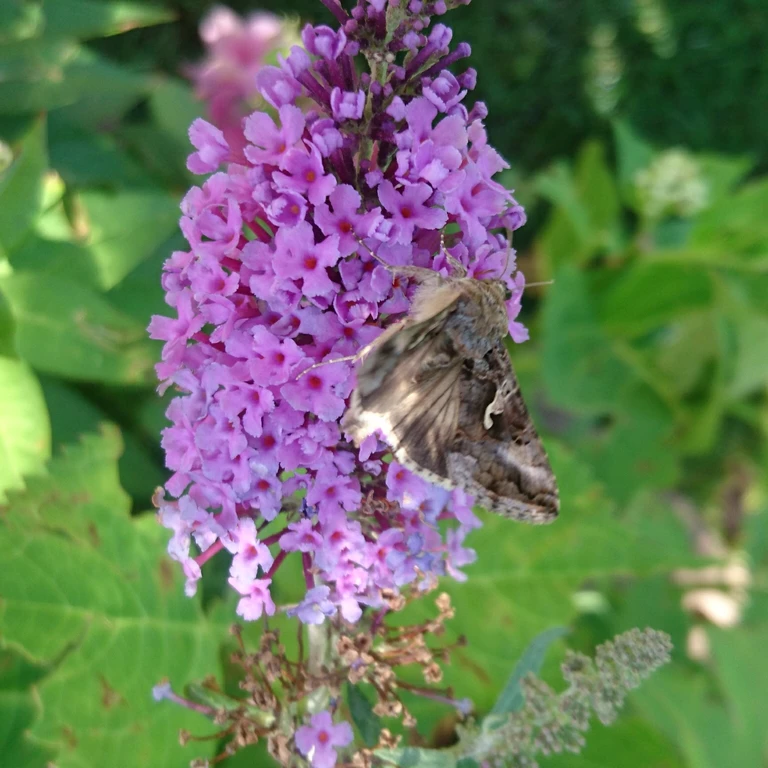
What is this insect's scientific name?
Autographa gamma
